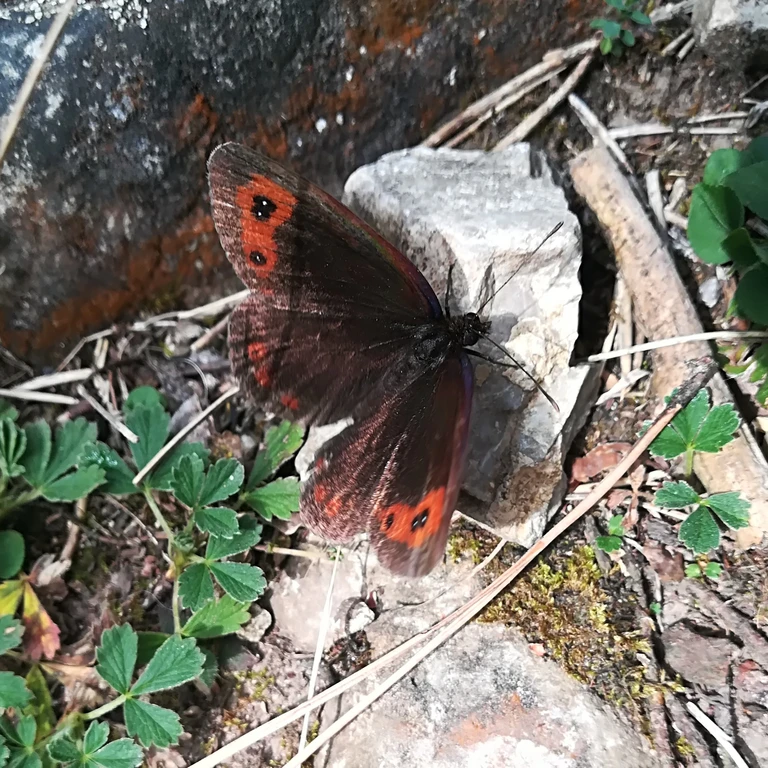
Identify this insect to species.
Erebia aethiops
